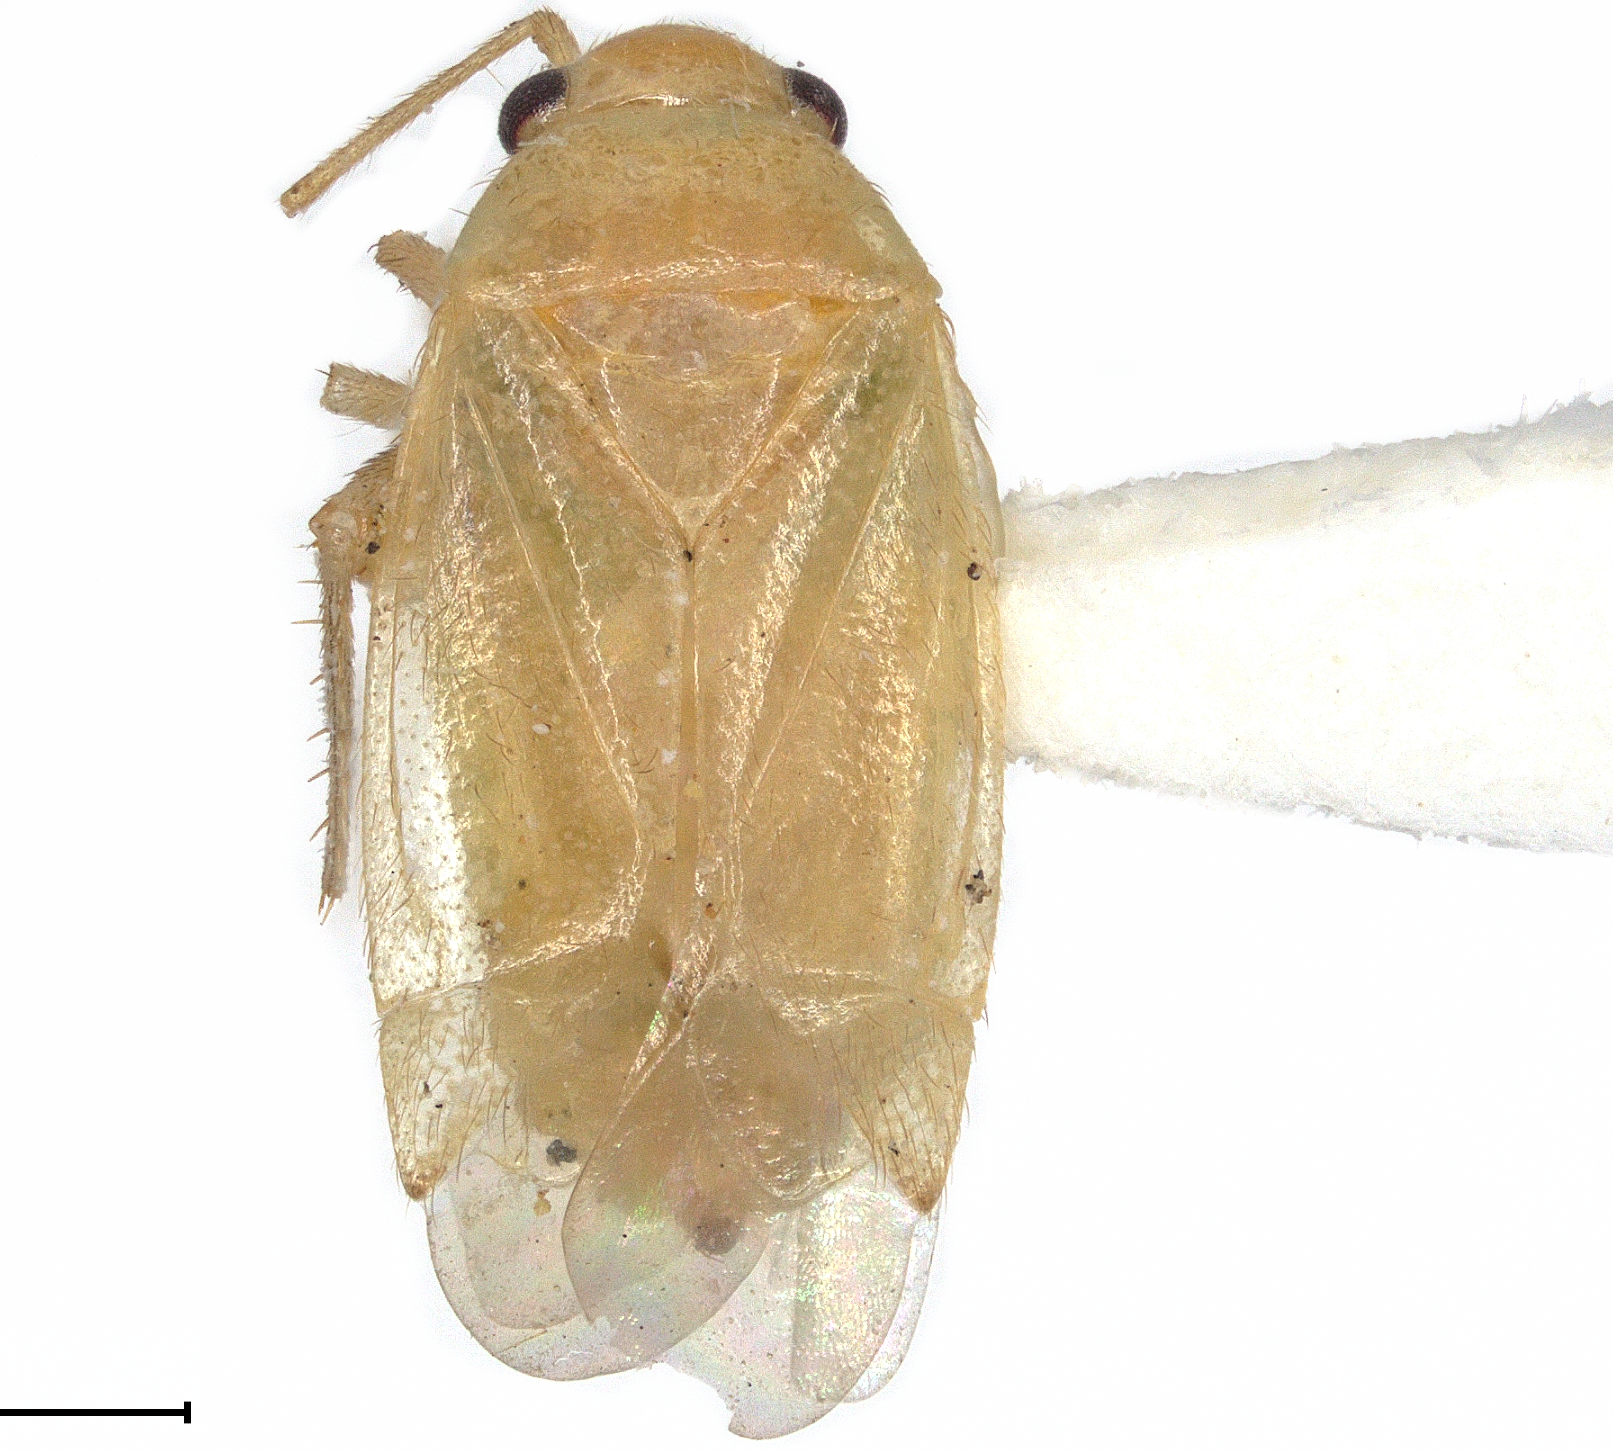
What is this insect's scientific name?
Xiphoidellus pallidus
